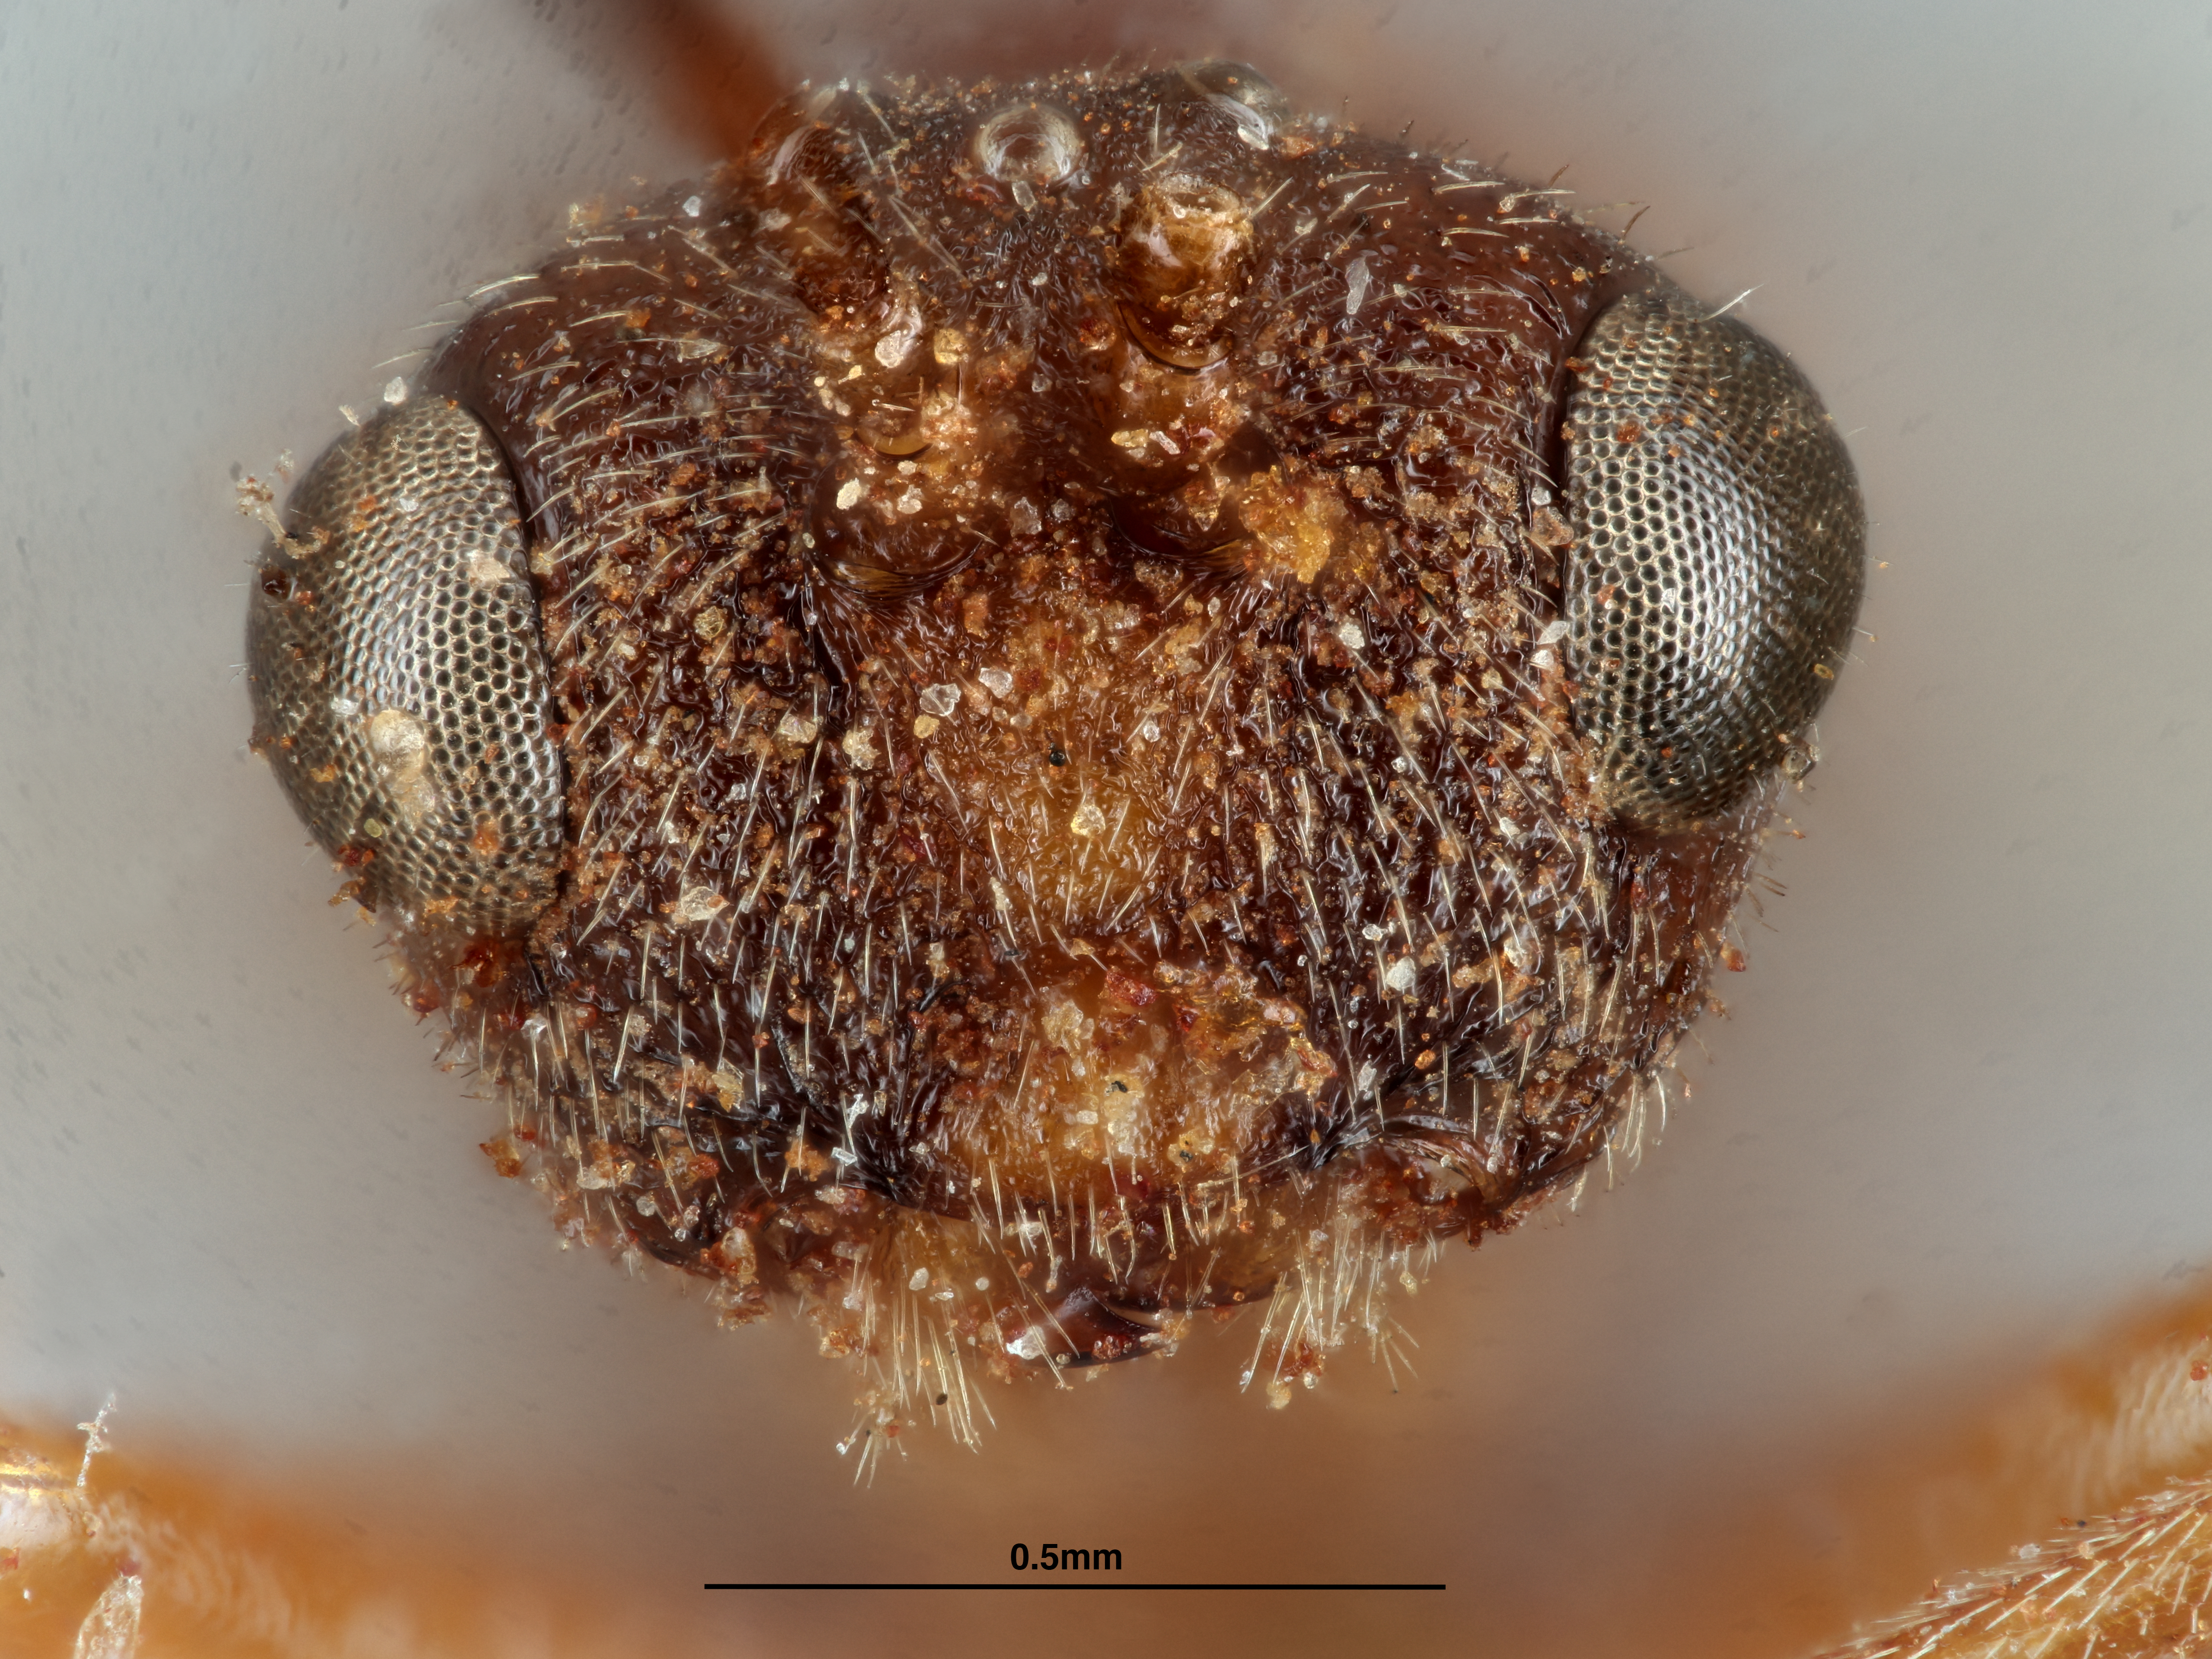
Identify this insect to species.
Rhodites similis
